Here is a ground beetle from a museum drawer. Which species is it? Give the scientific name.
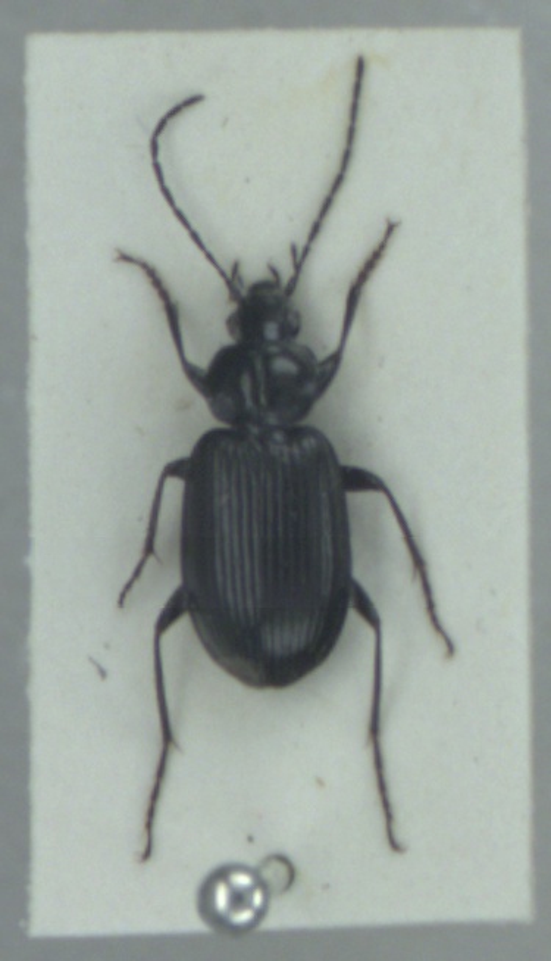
Agonum emarginatum
